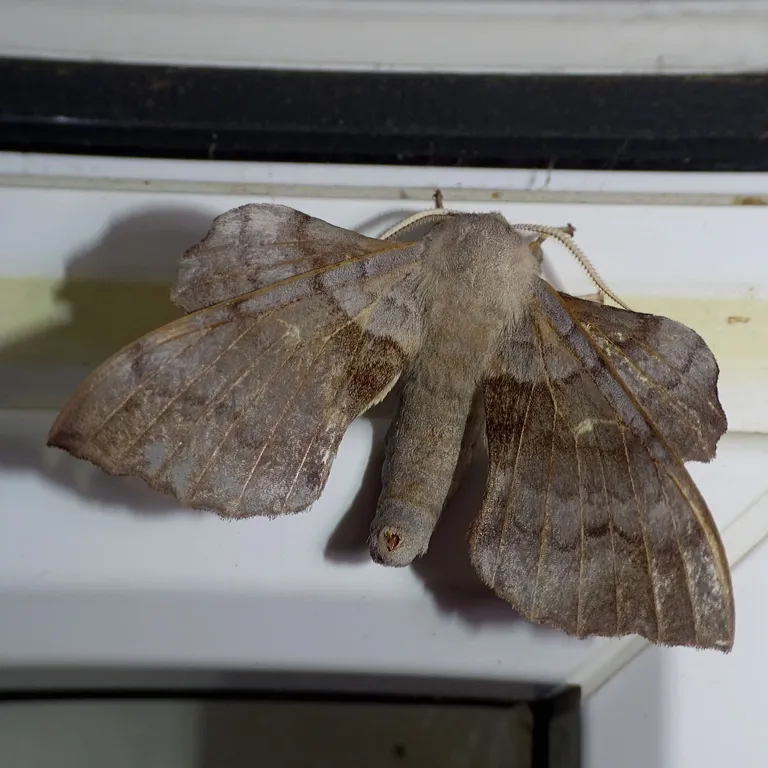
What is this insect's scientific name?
Laothoe populi
